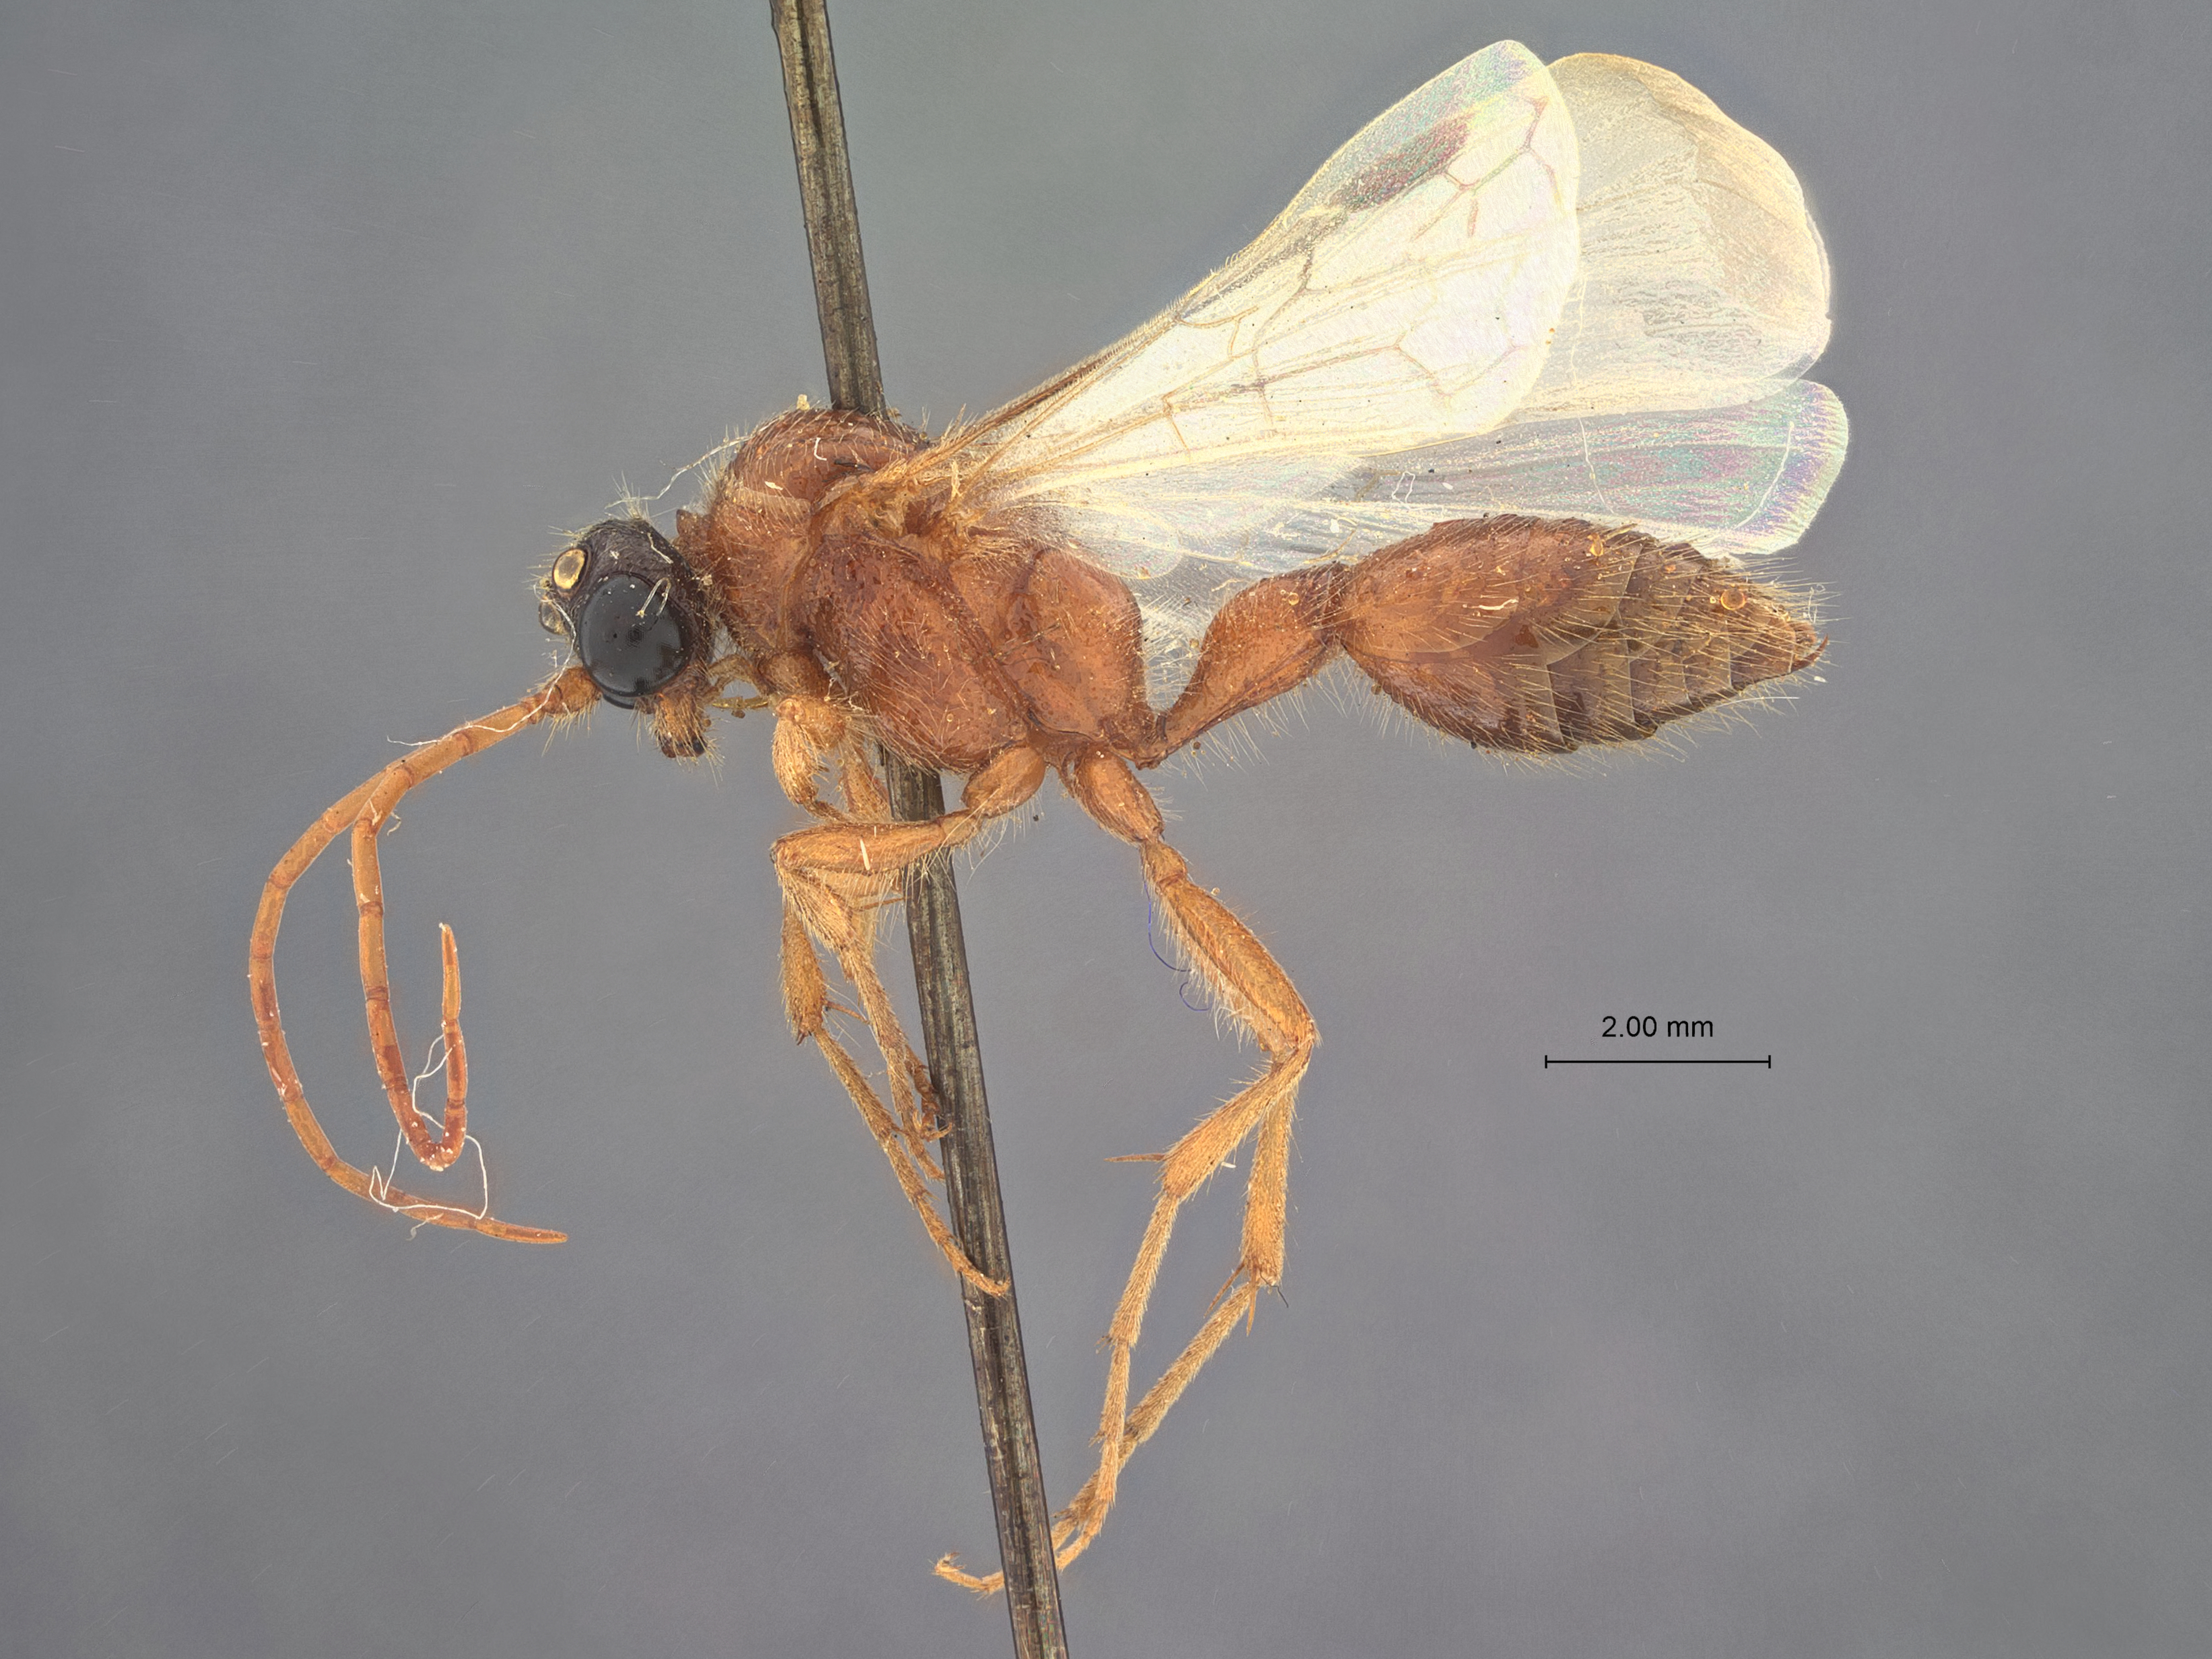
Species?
Brachycistis washingtona
